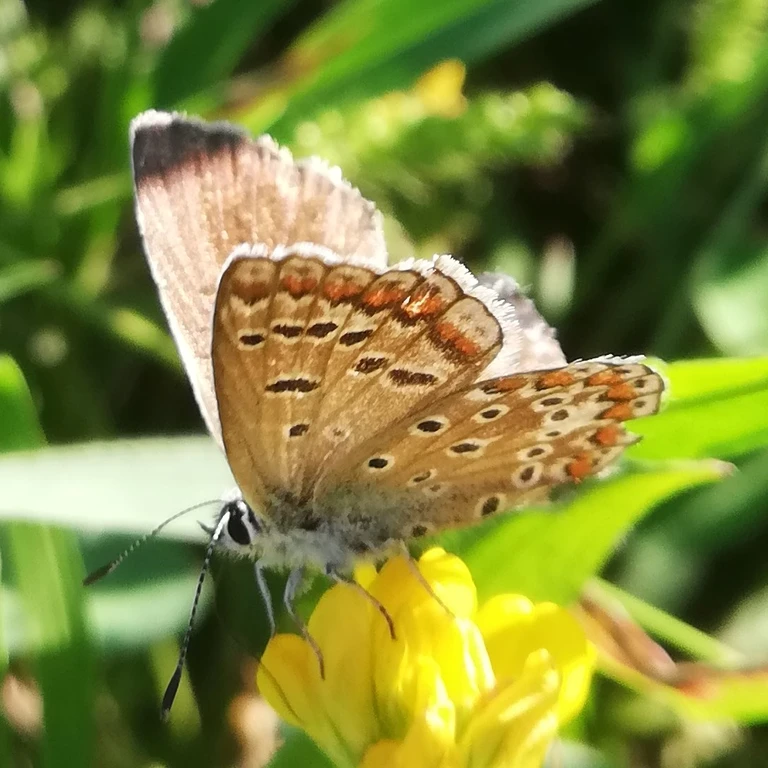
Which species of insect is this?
Polyommatus icarus
